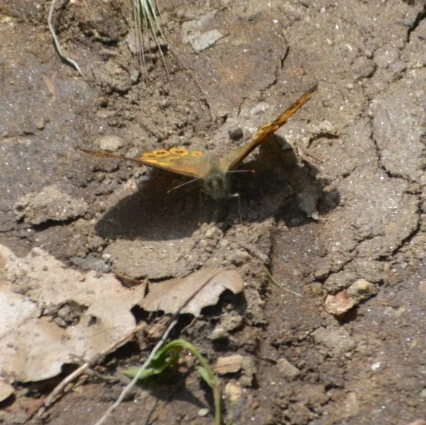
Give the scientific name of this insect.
Lasiommata megera (also Pararge megera)
